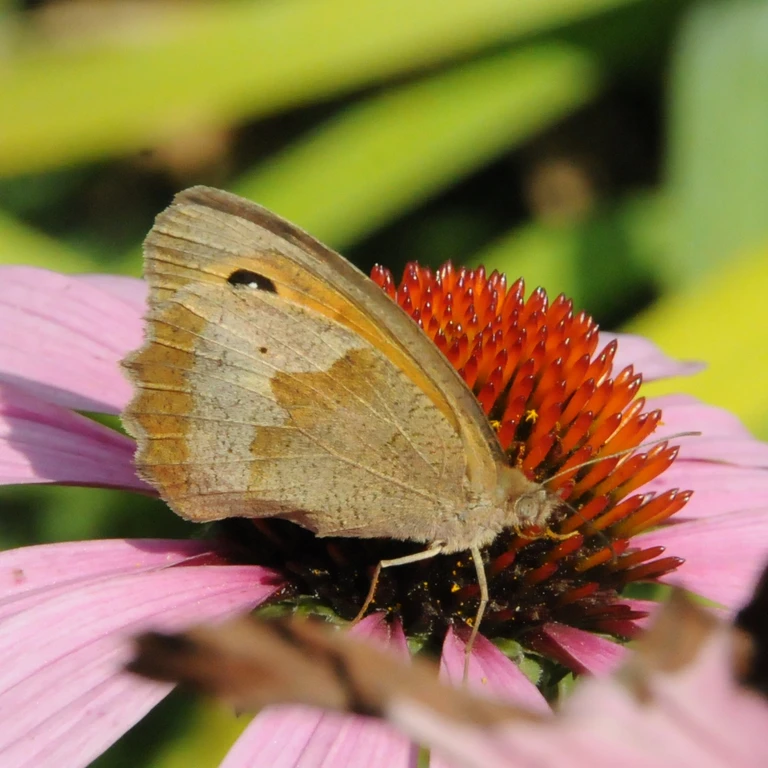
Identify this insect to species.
Maniola jurtina
